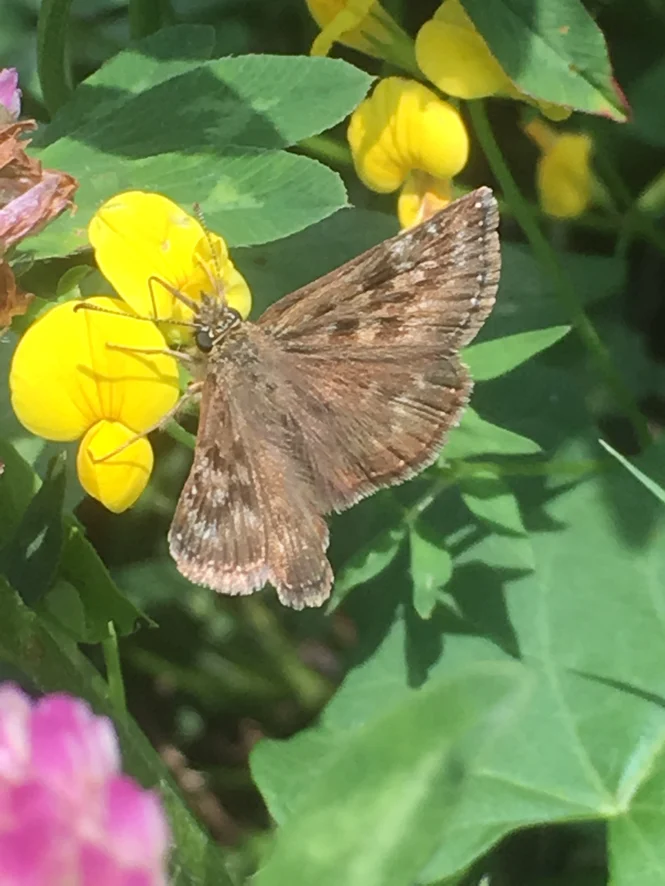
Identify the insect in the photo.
Erynnis tages
